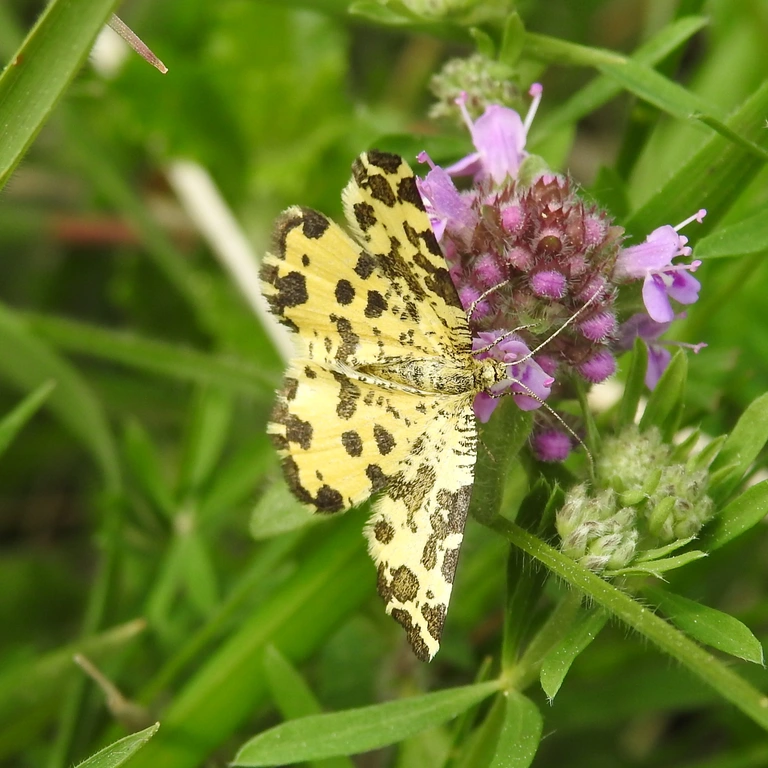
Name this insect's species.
Pseudopanthera macularia
